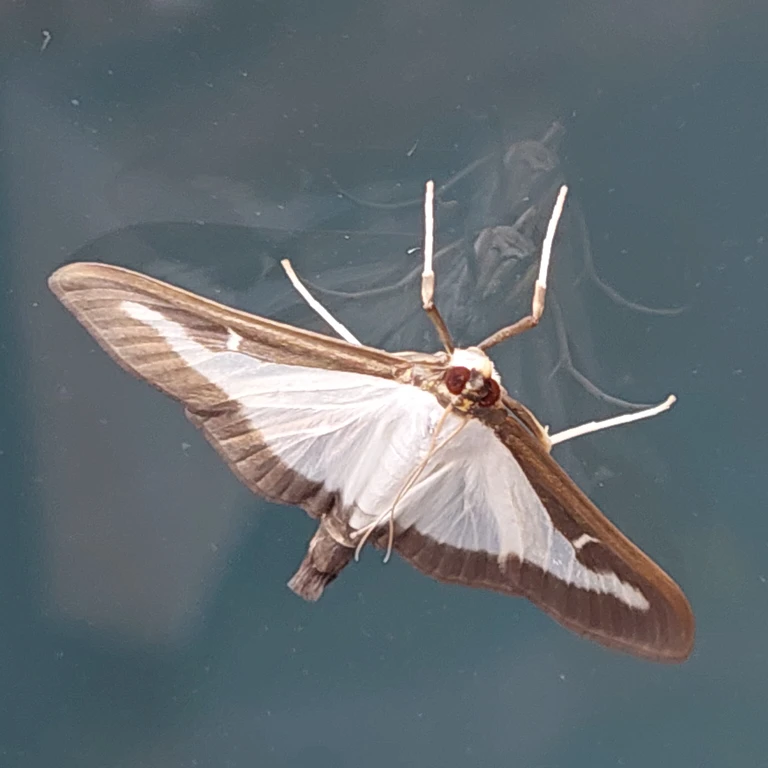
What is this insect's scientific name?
Cydalima perspectalis
